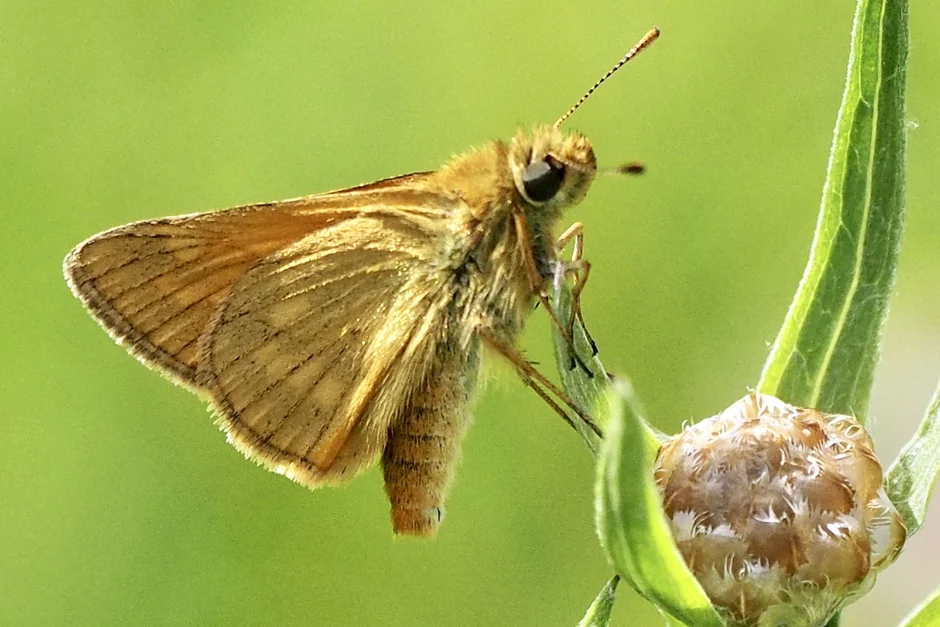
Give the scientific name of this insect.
Ochlodes sylvanus (also Ochlodes venata)
